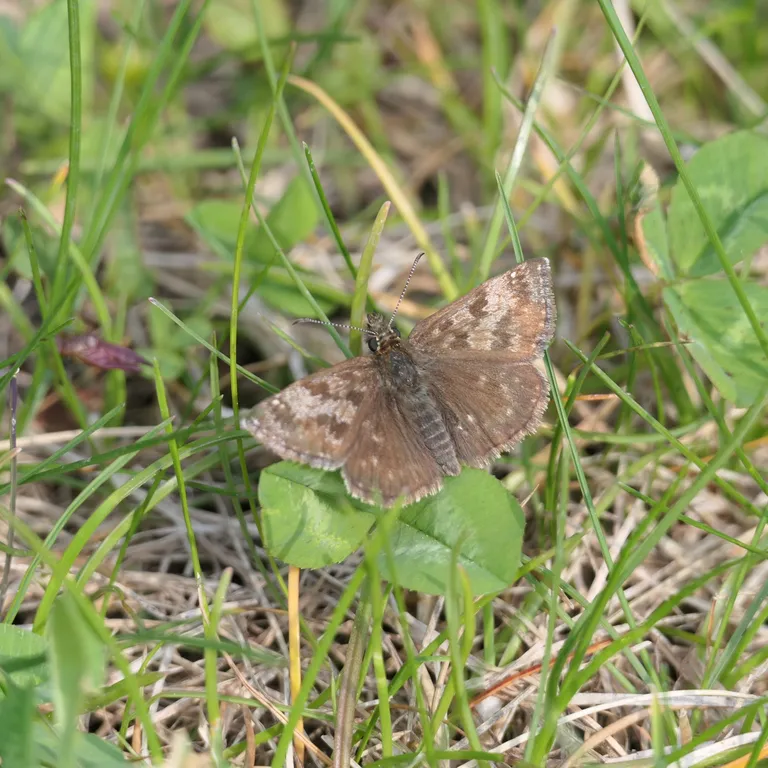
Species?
Erynnis tages
